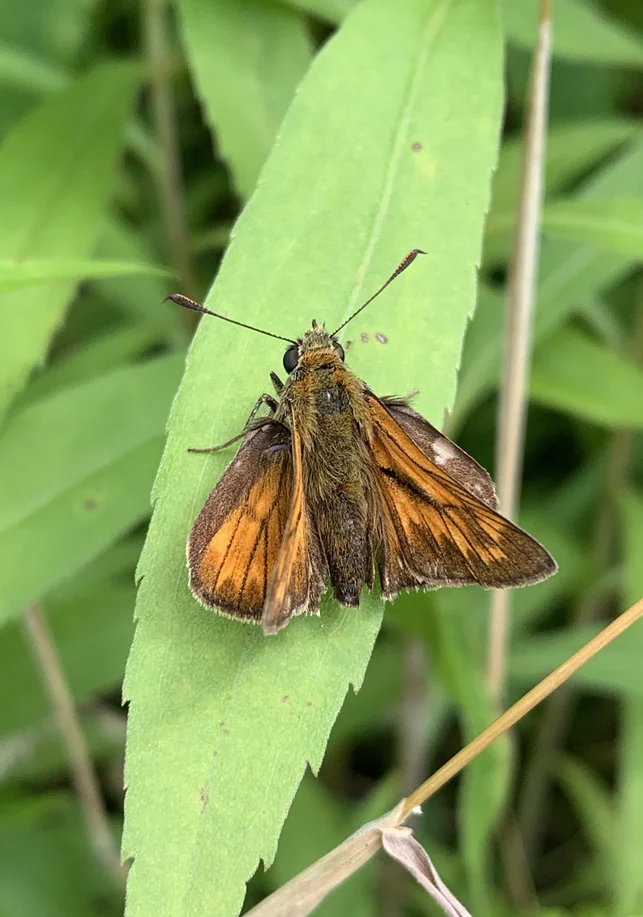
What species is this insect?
Ochlodes sylvanus (also Ochlodes venata)
